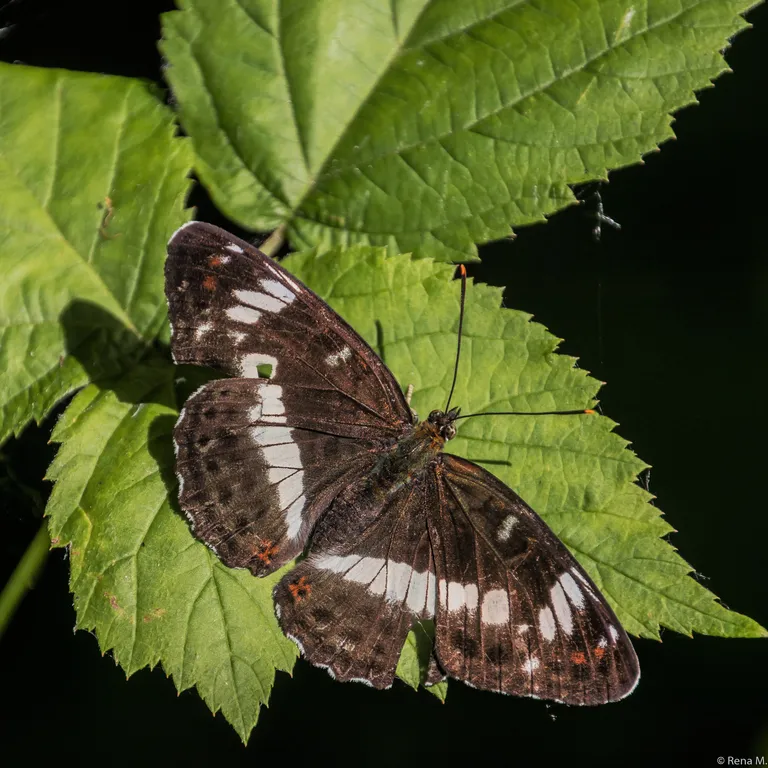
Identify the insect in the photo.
Limenitis camilla (also Ladoga camilla)
